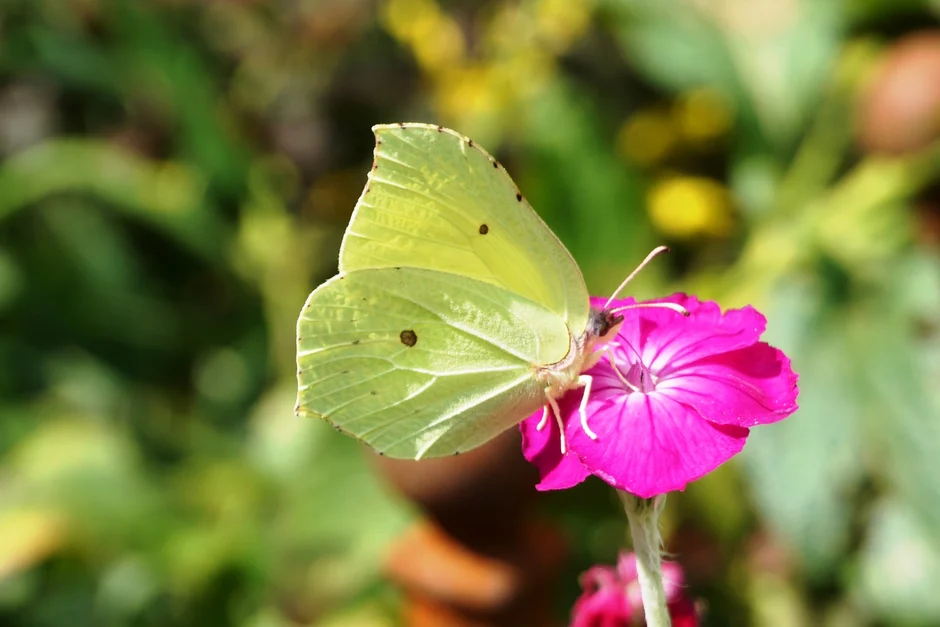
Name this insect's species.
Gonepteryx rhamni
